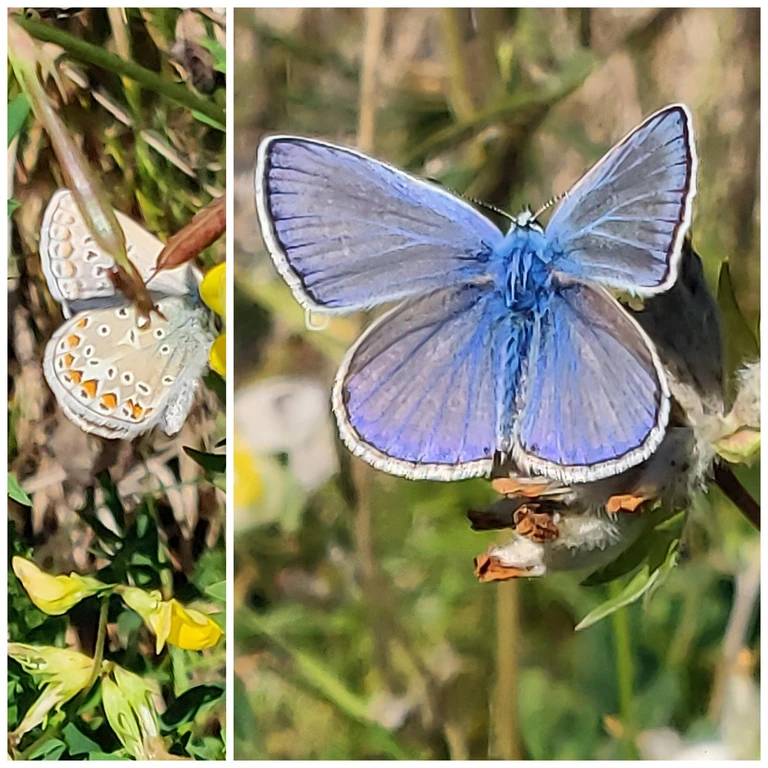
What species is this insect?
Polyommatus icarus
